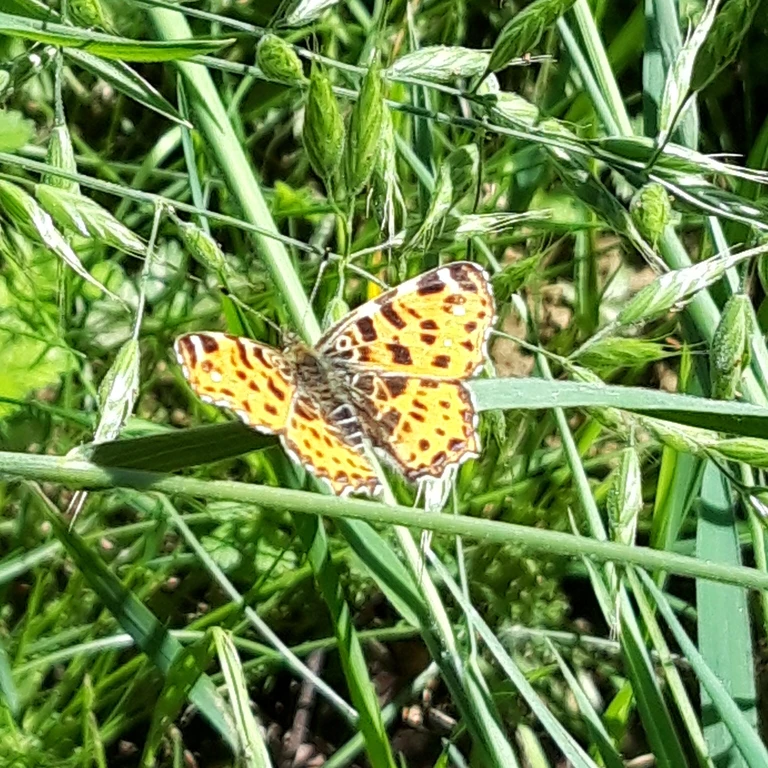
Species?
Araschnia levana
